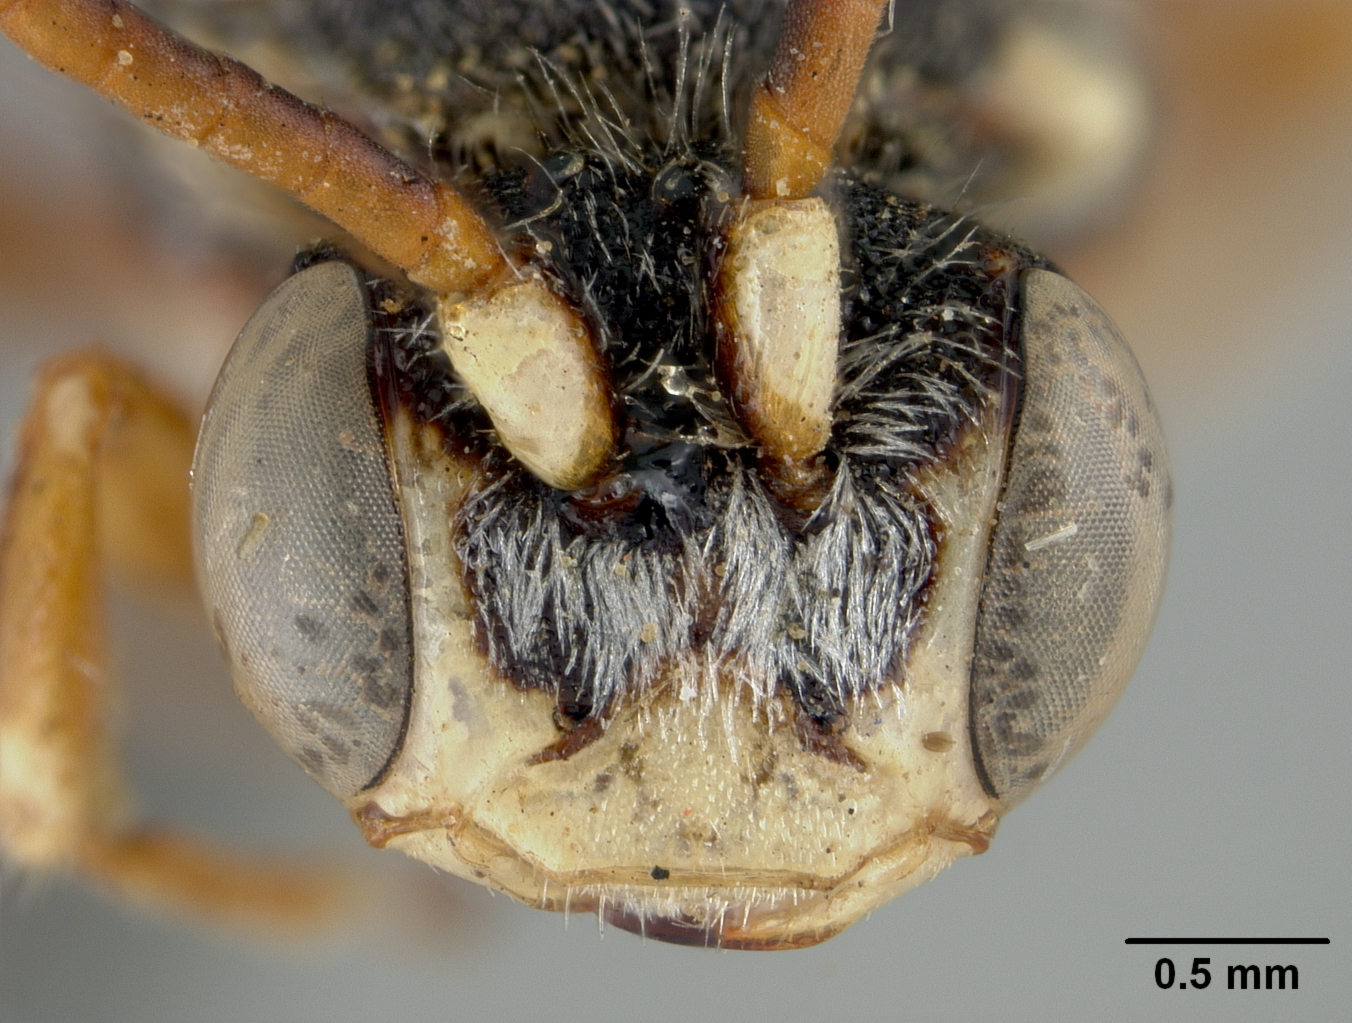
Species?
Nomada jennei
